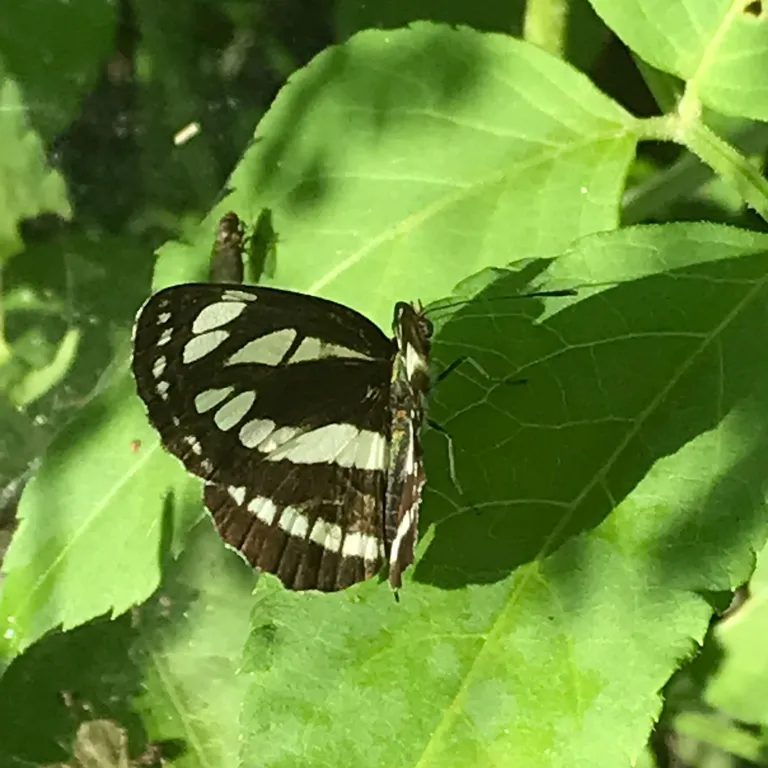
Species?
Neptis sappho
